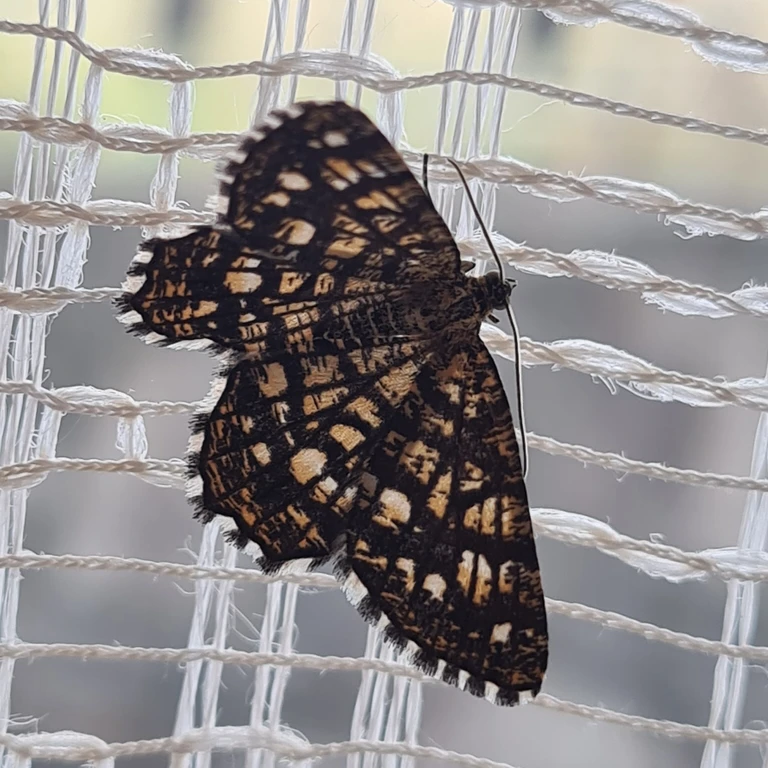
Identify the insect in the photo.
Chiasmia clathrata
